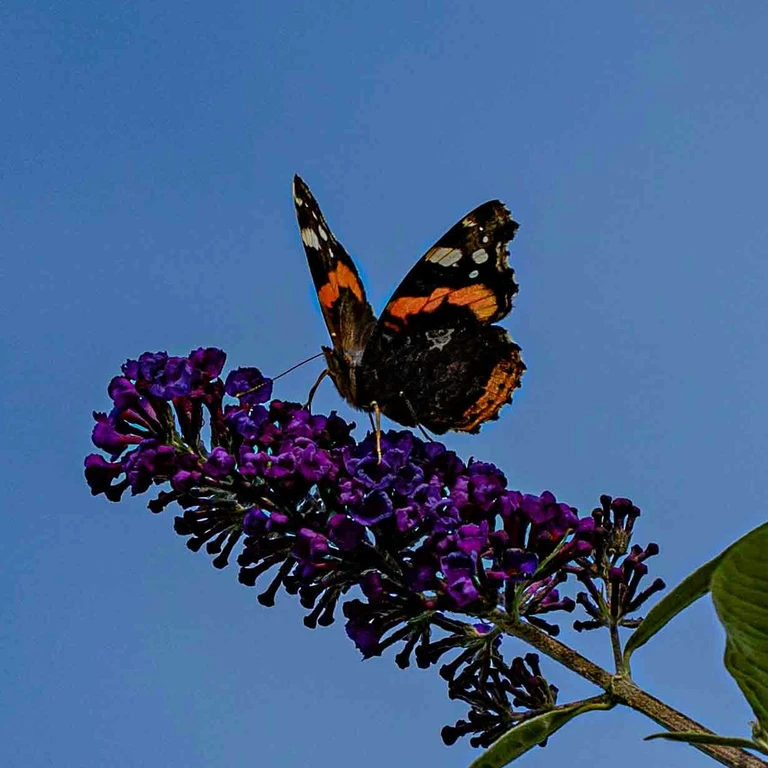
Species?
Vanessa atalanta
